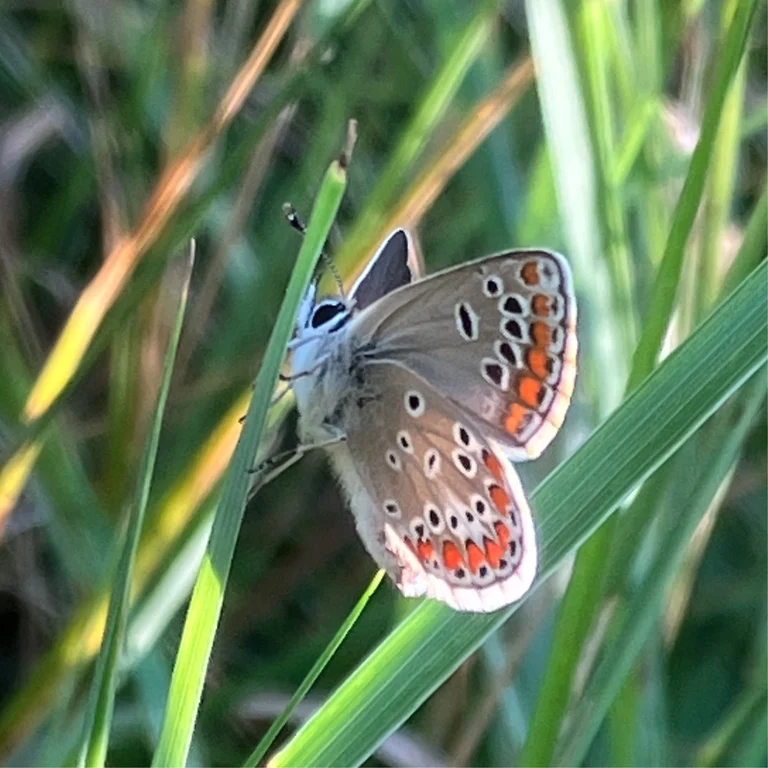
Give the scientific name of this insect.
Aricia agestis/artaxerxes
